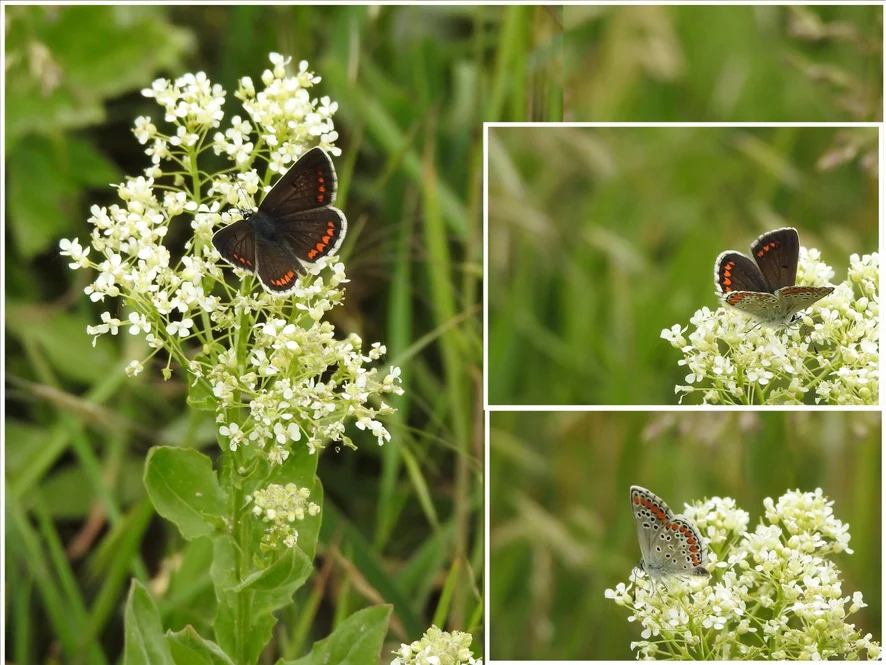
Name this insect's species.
Aricia agestis/artaxerxes
